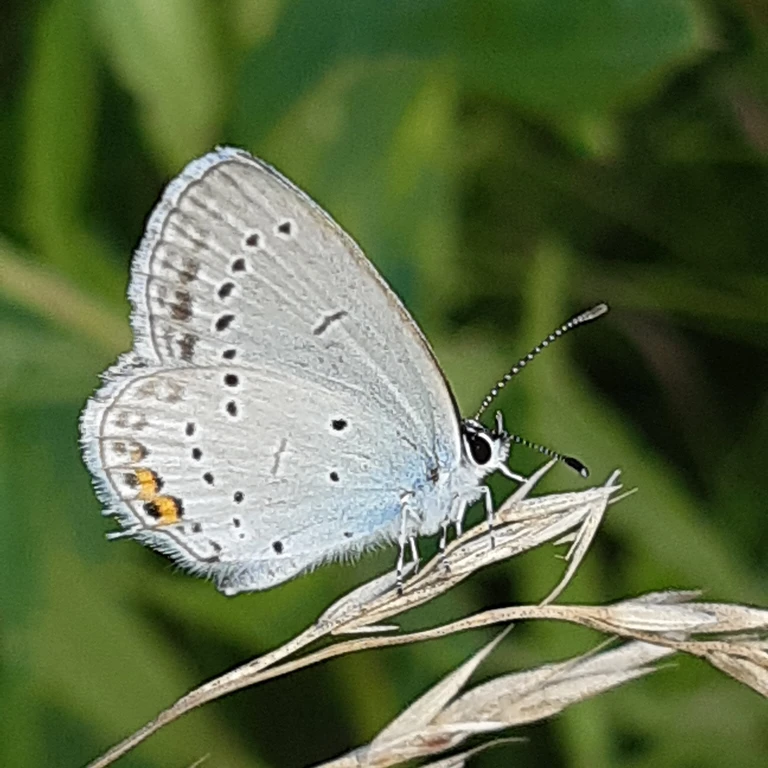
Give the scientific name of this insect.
Cupido argiades (also Elkalyce argiades)
